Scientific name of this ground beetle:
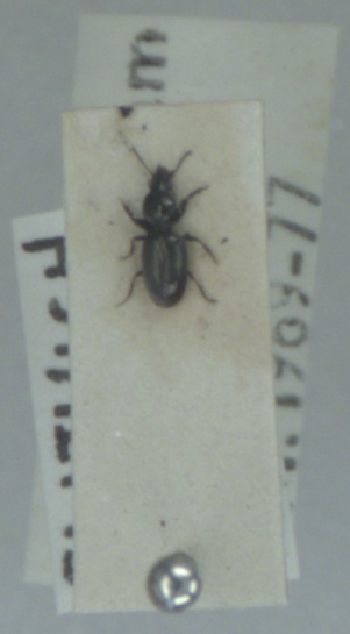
Dyschirius aeneus
